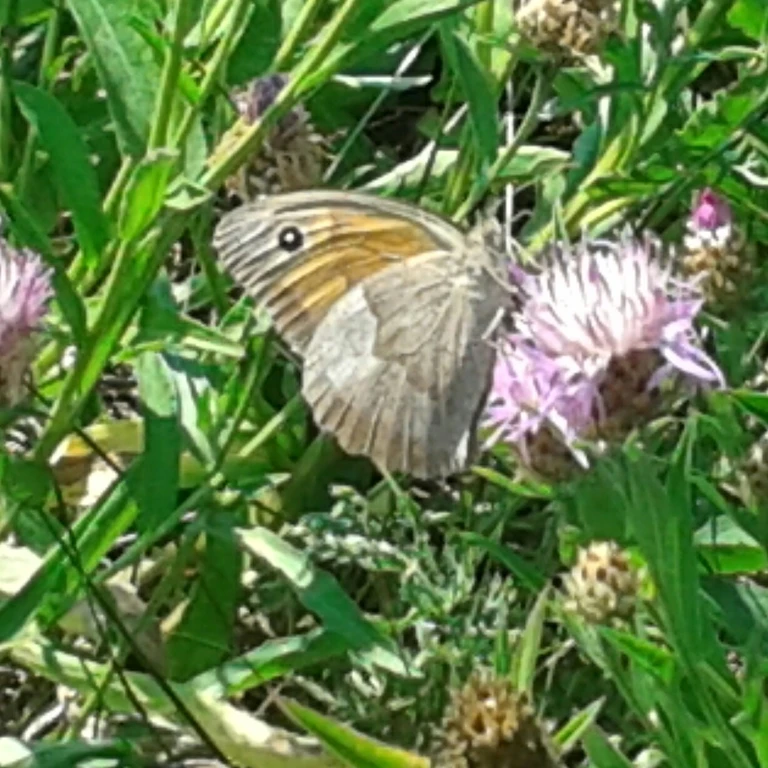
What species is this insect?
Maniola jurtina
